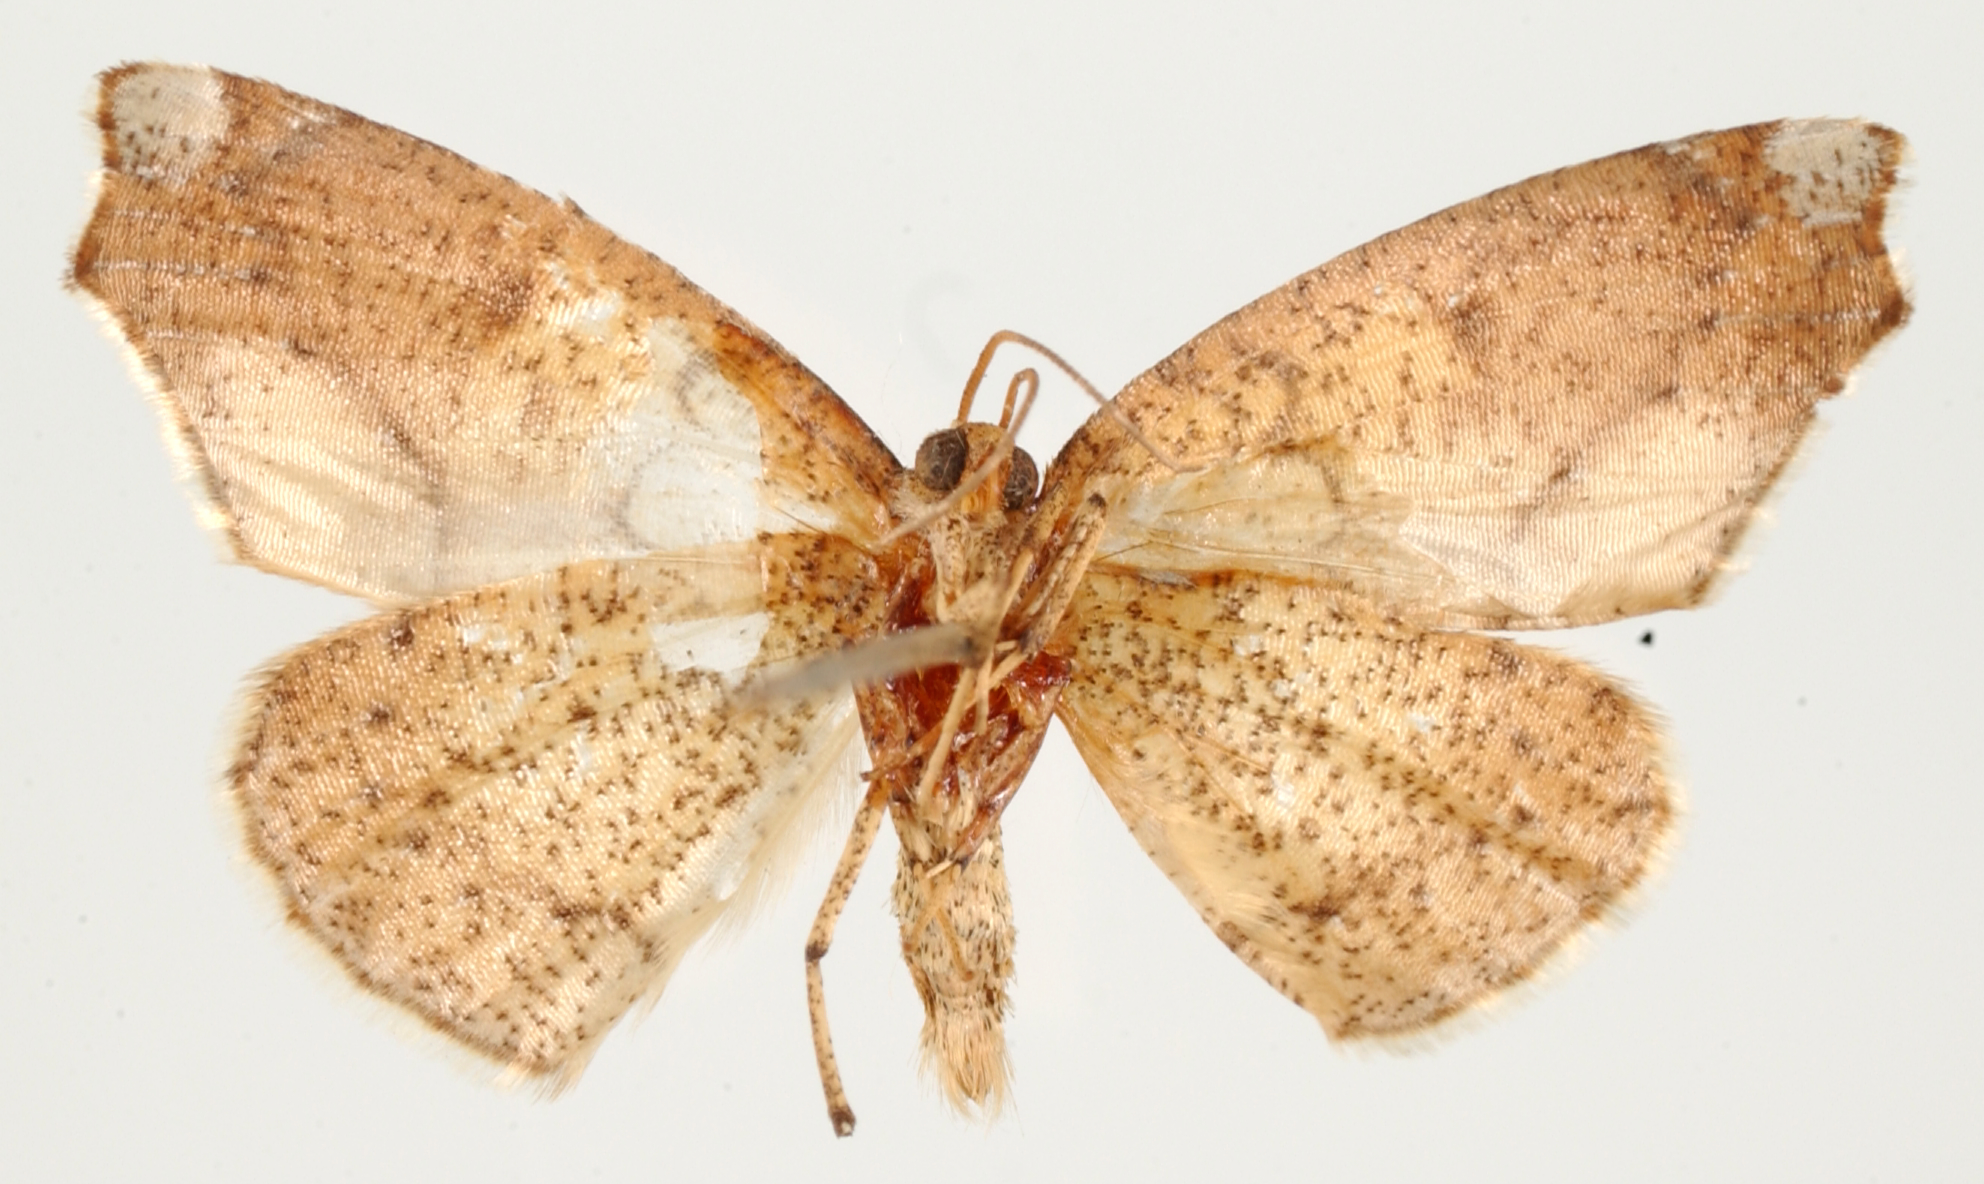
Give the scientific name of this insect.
Mychonia tepida
